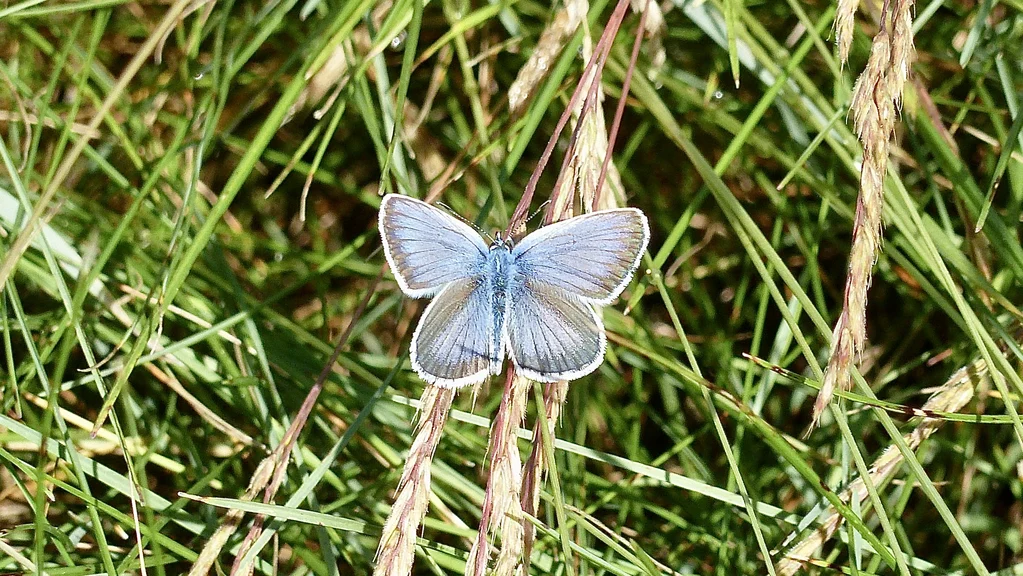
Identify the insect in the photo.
Plebejus argus
